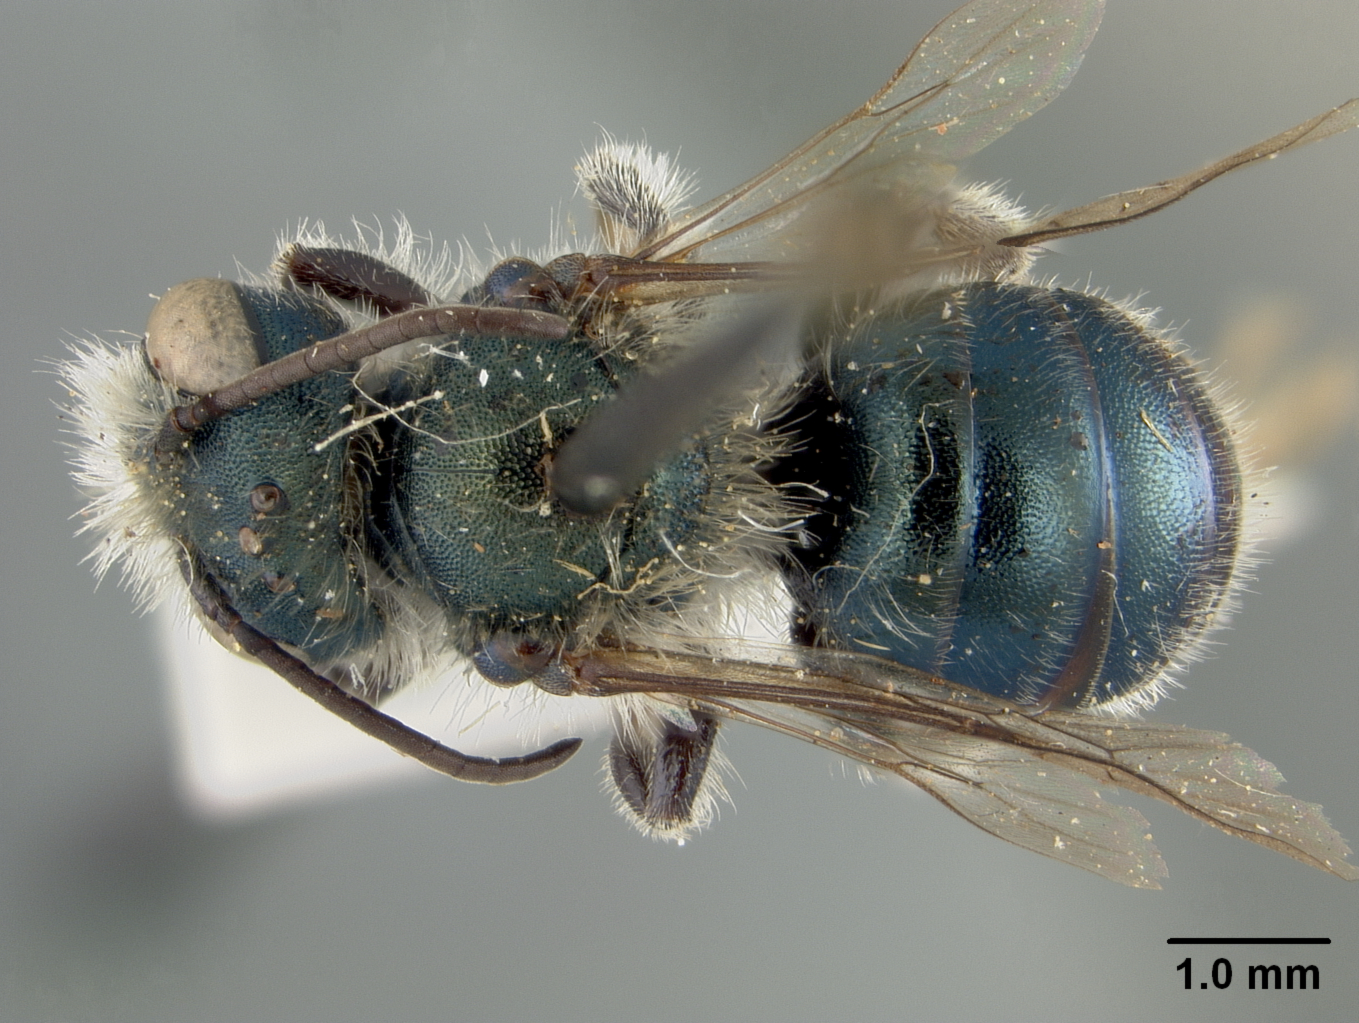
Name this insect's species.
Osmia michiganensis
